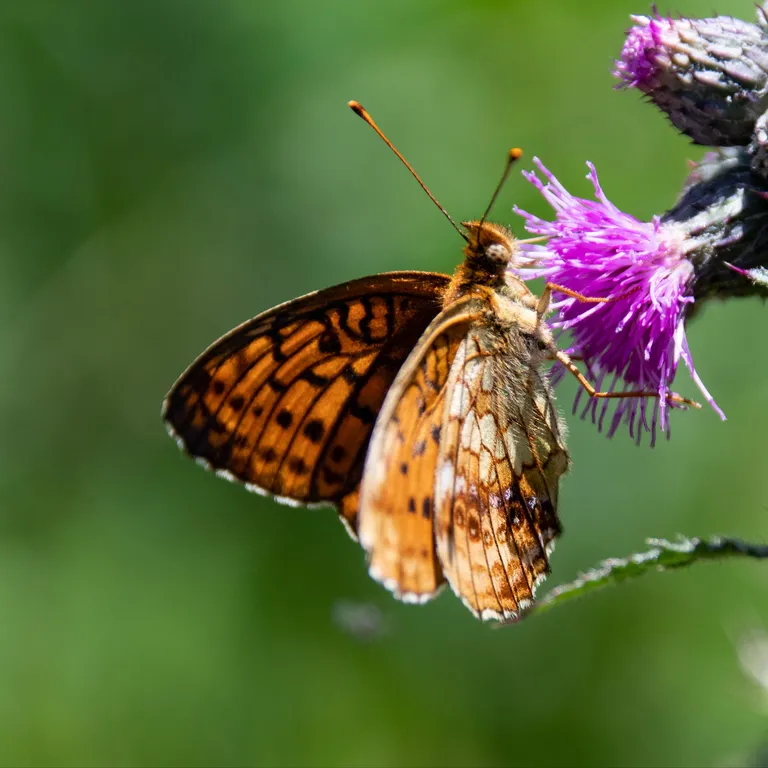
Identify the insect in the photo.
Brenthis ino
